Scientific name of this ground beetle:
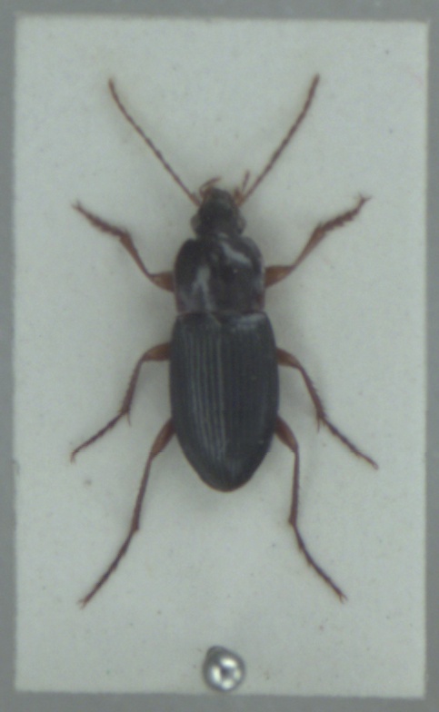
Calathus erratus
